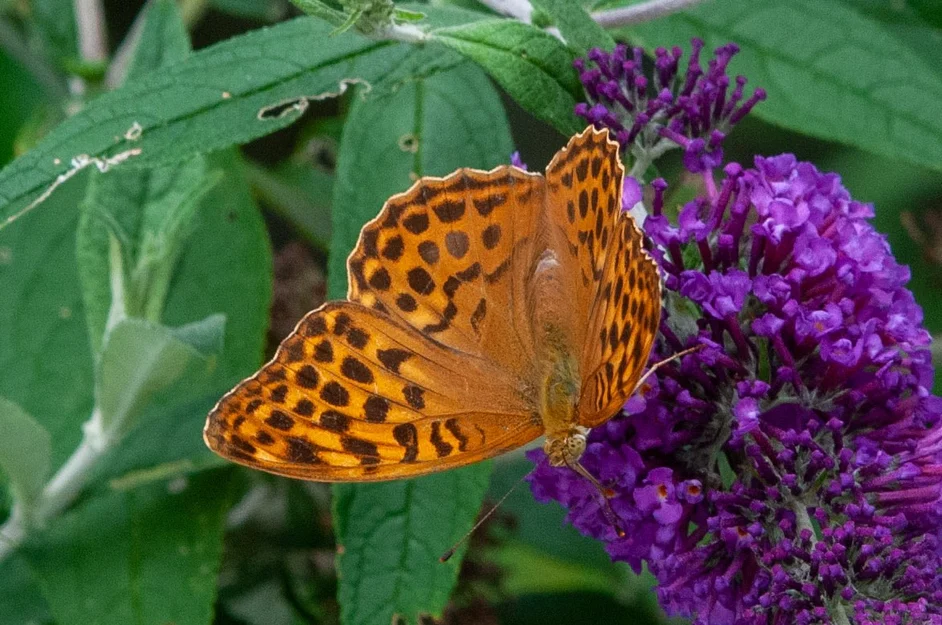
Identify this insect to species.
Argynnis paphia
